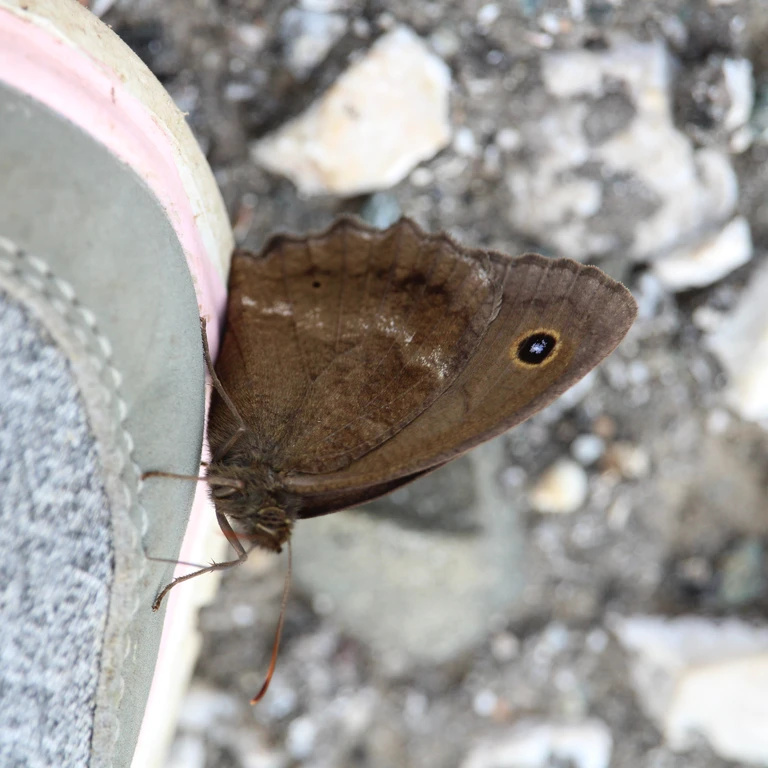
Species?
Minois dryas
